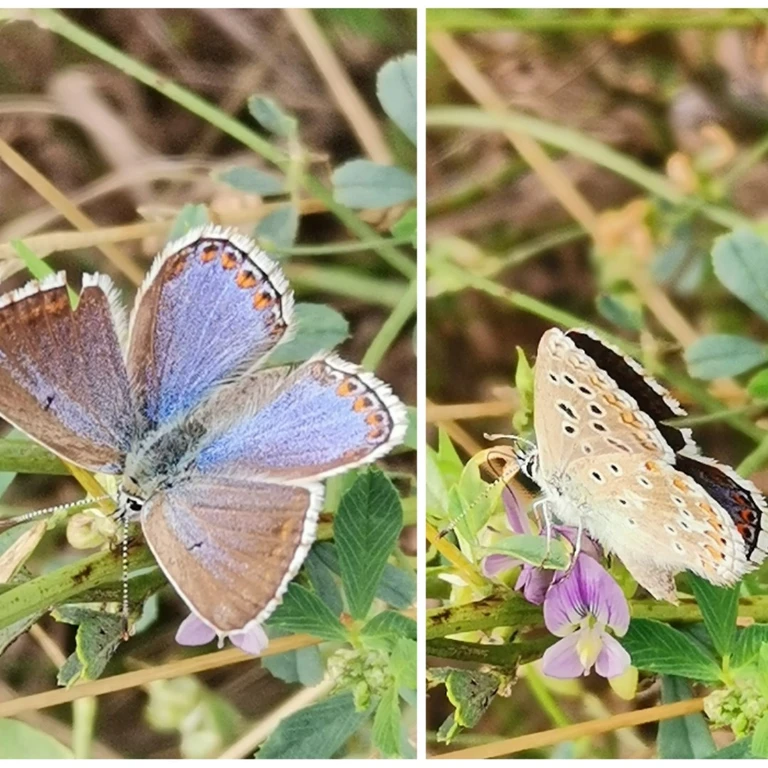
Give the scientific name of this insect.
Polyommatus icarus
